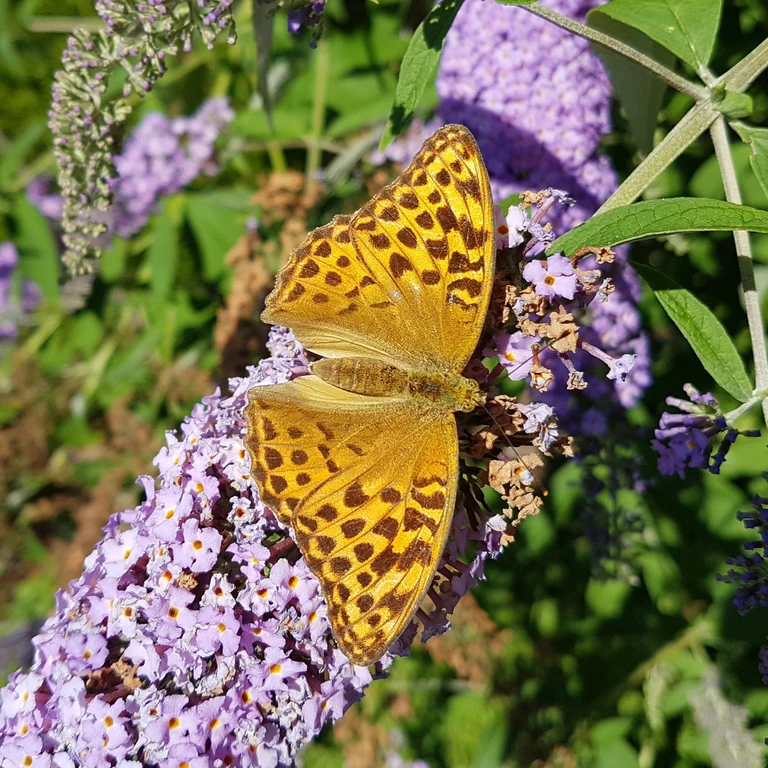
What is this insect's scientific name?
Argynnis paphia
